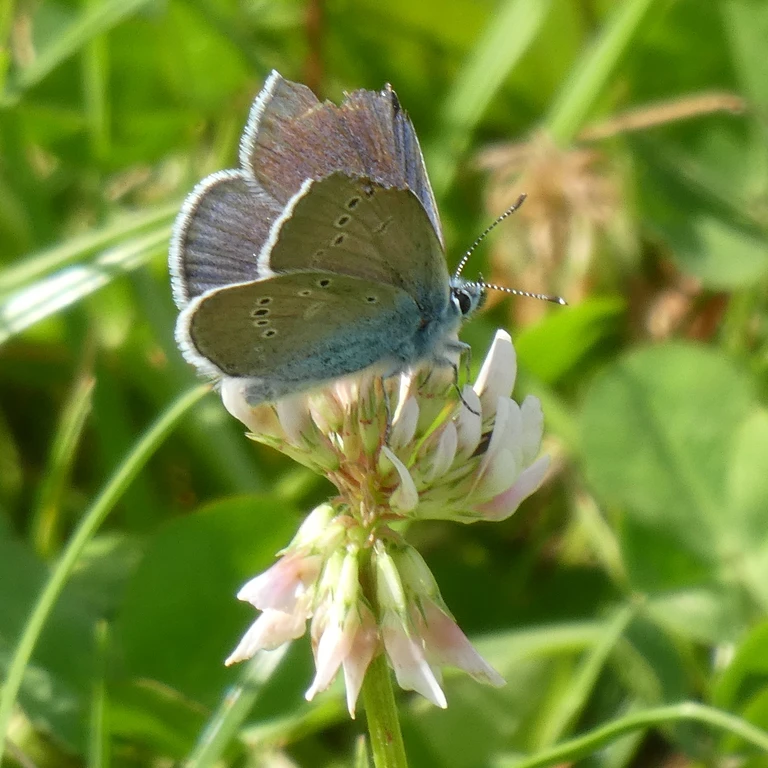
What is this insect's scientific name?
Cyaniris semiargus
